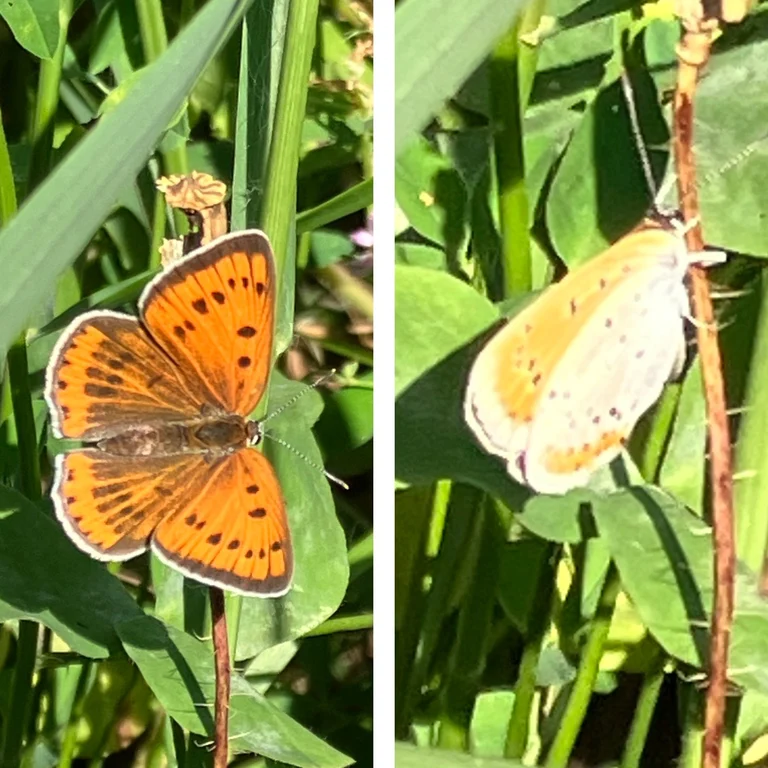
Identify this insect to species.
Lycaena dispar
